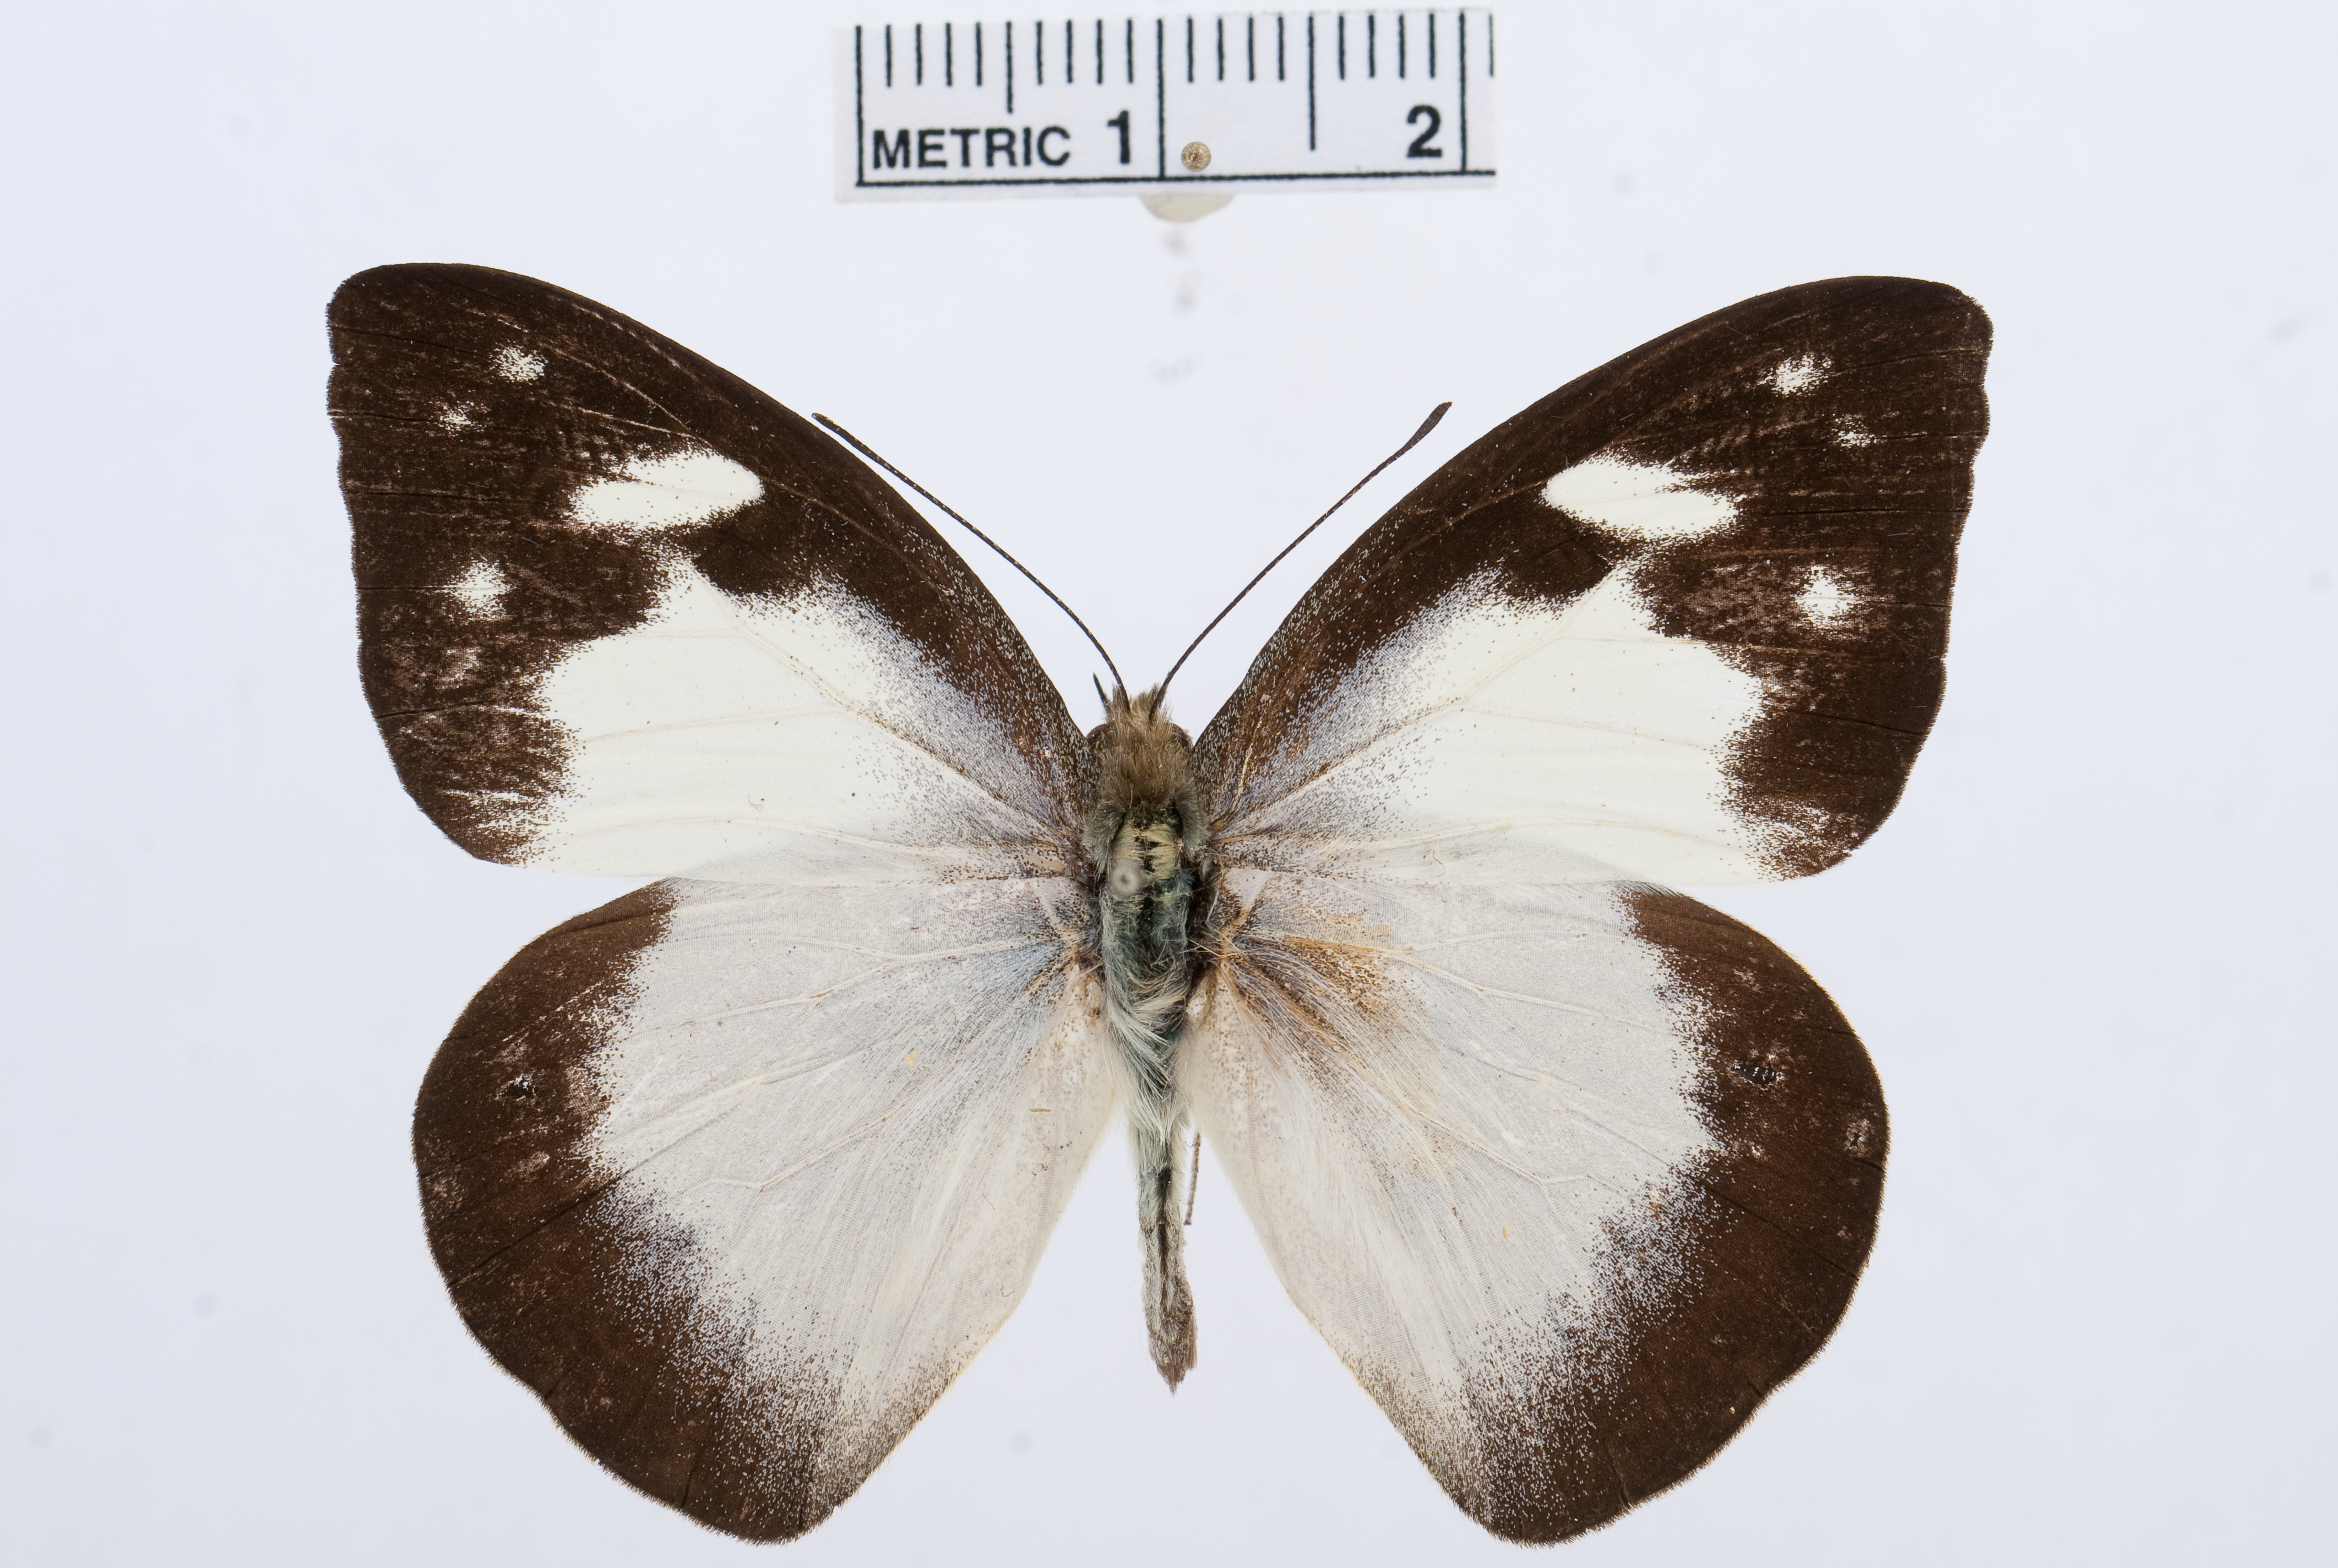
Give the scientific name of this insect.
Appias pandione
